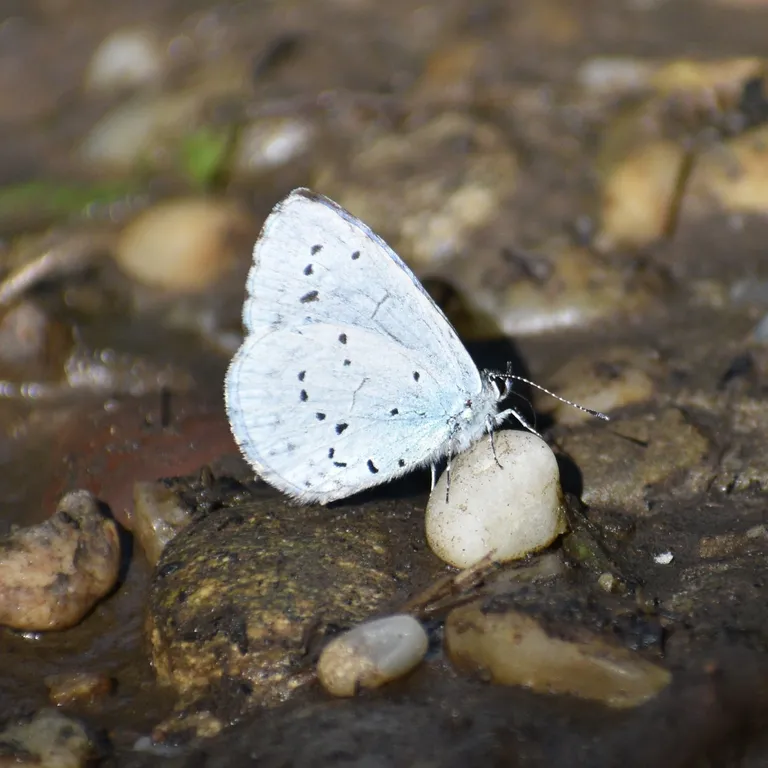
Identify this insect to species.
Celastrina argiolus
